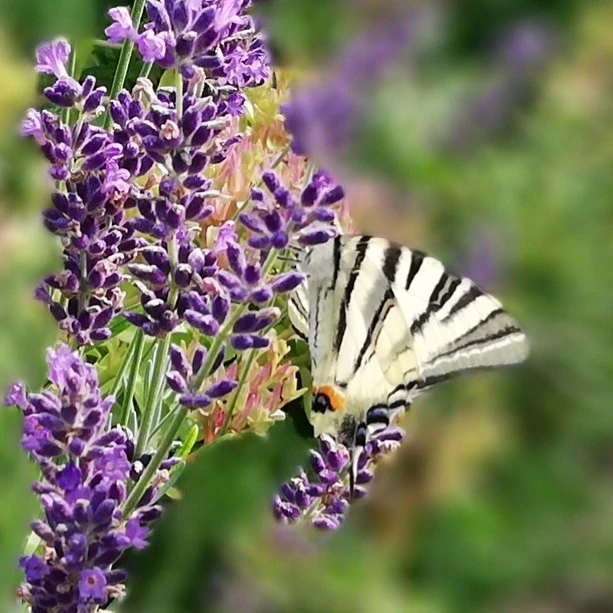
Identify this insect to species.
Iphiclides podalirius
